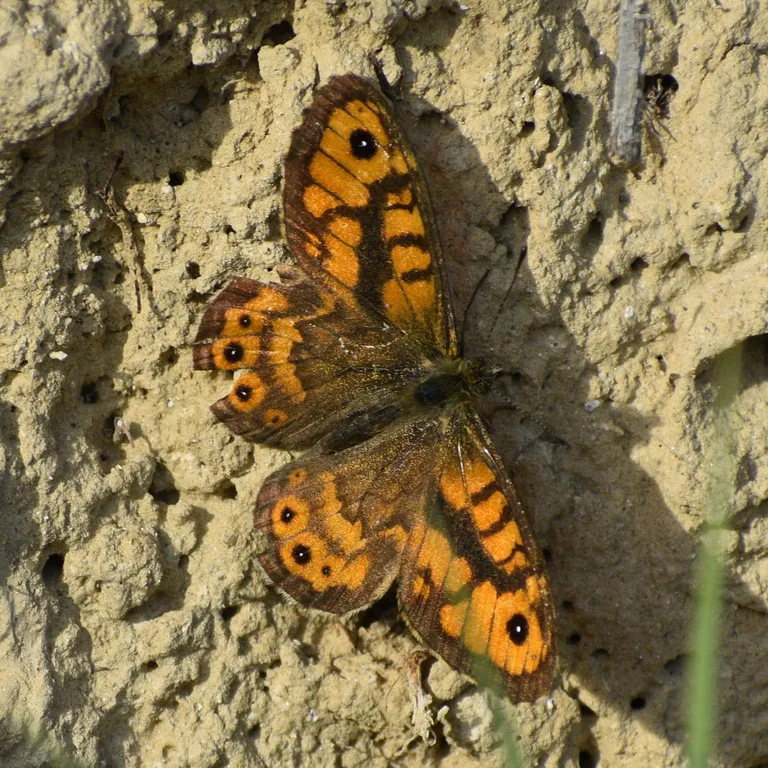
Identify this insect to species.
Lasiommata megera (also Pararge megera)
